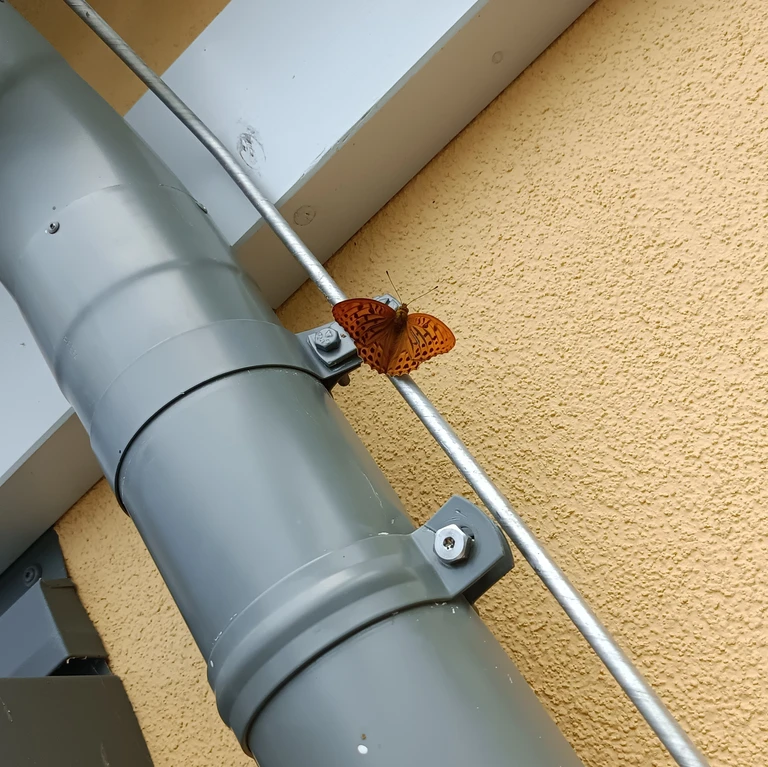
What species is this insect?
Argynnis paphia
